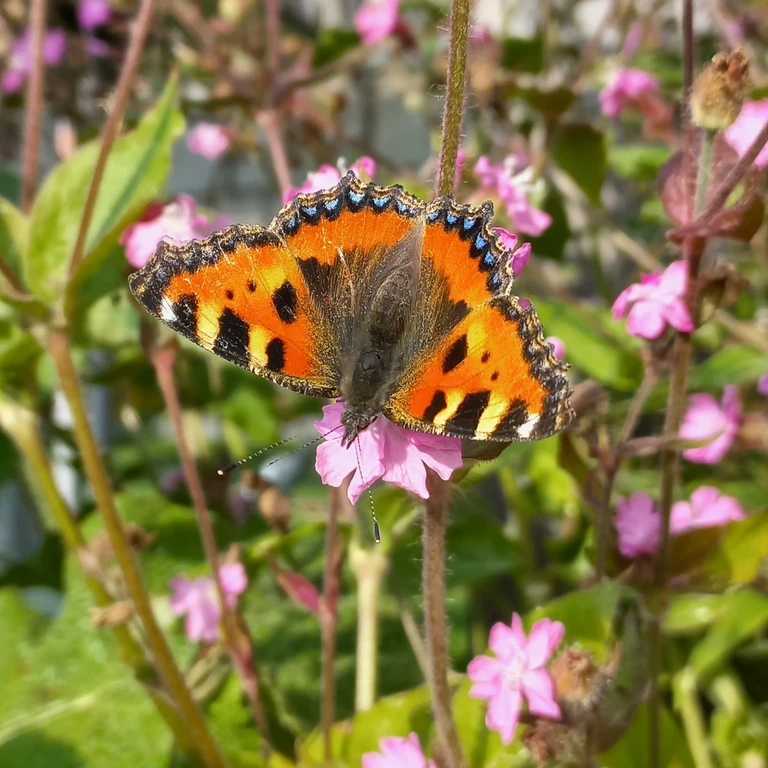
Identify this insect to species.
Aglais urticae
